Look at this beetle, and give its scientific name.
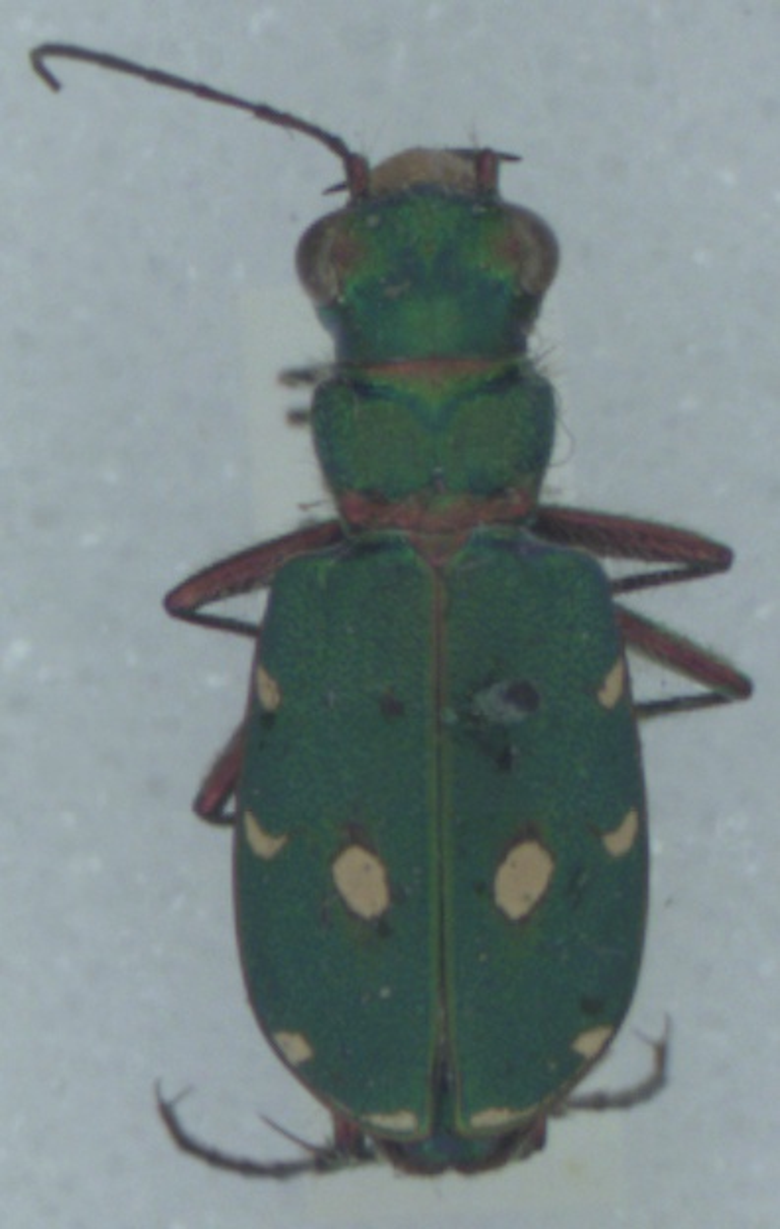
Cicindela campestris
